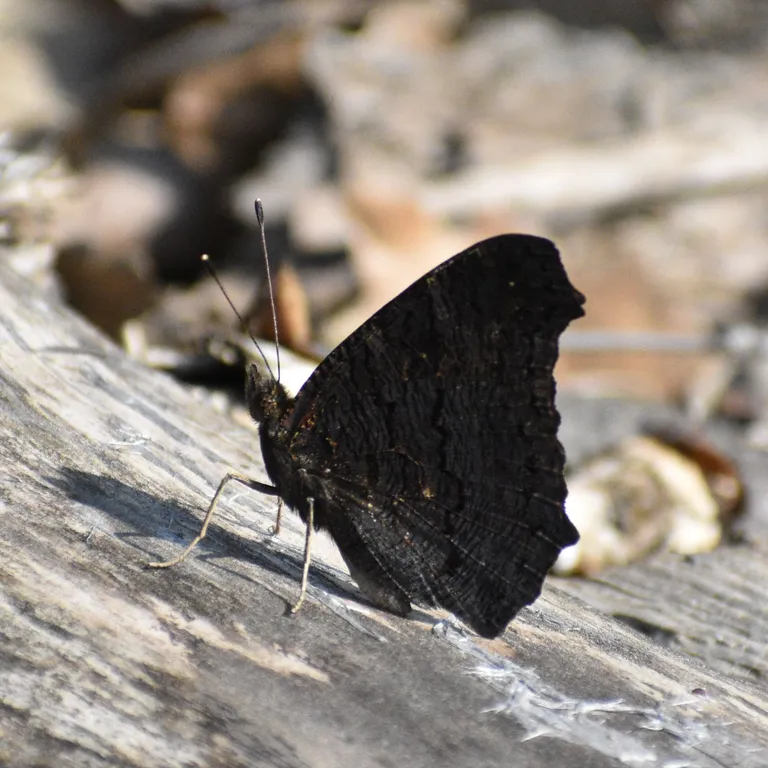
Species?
Aglais io
